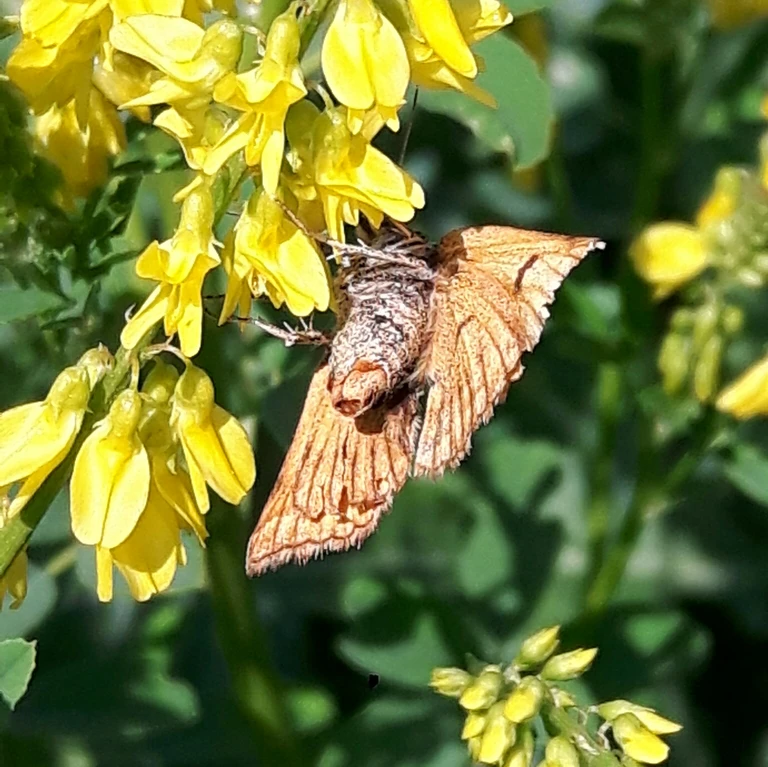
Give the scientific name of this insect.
Euclidia glyphica
